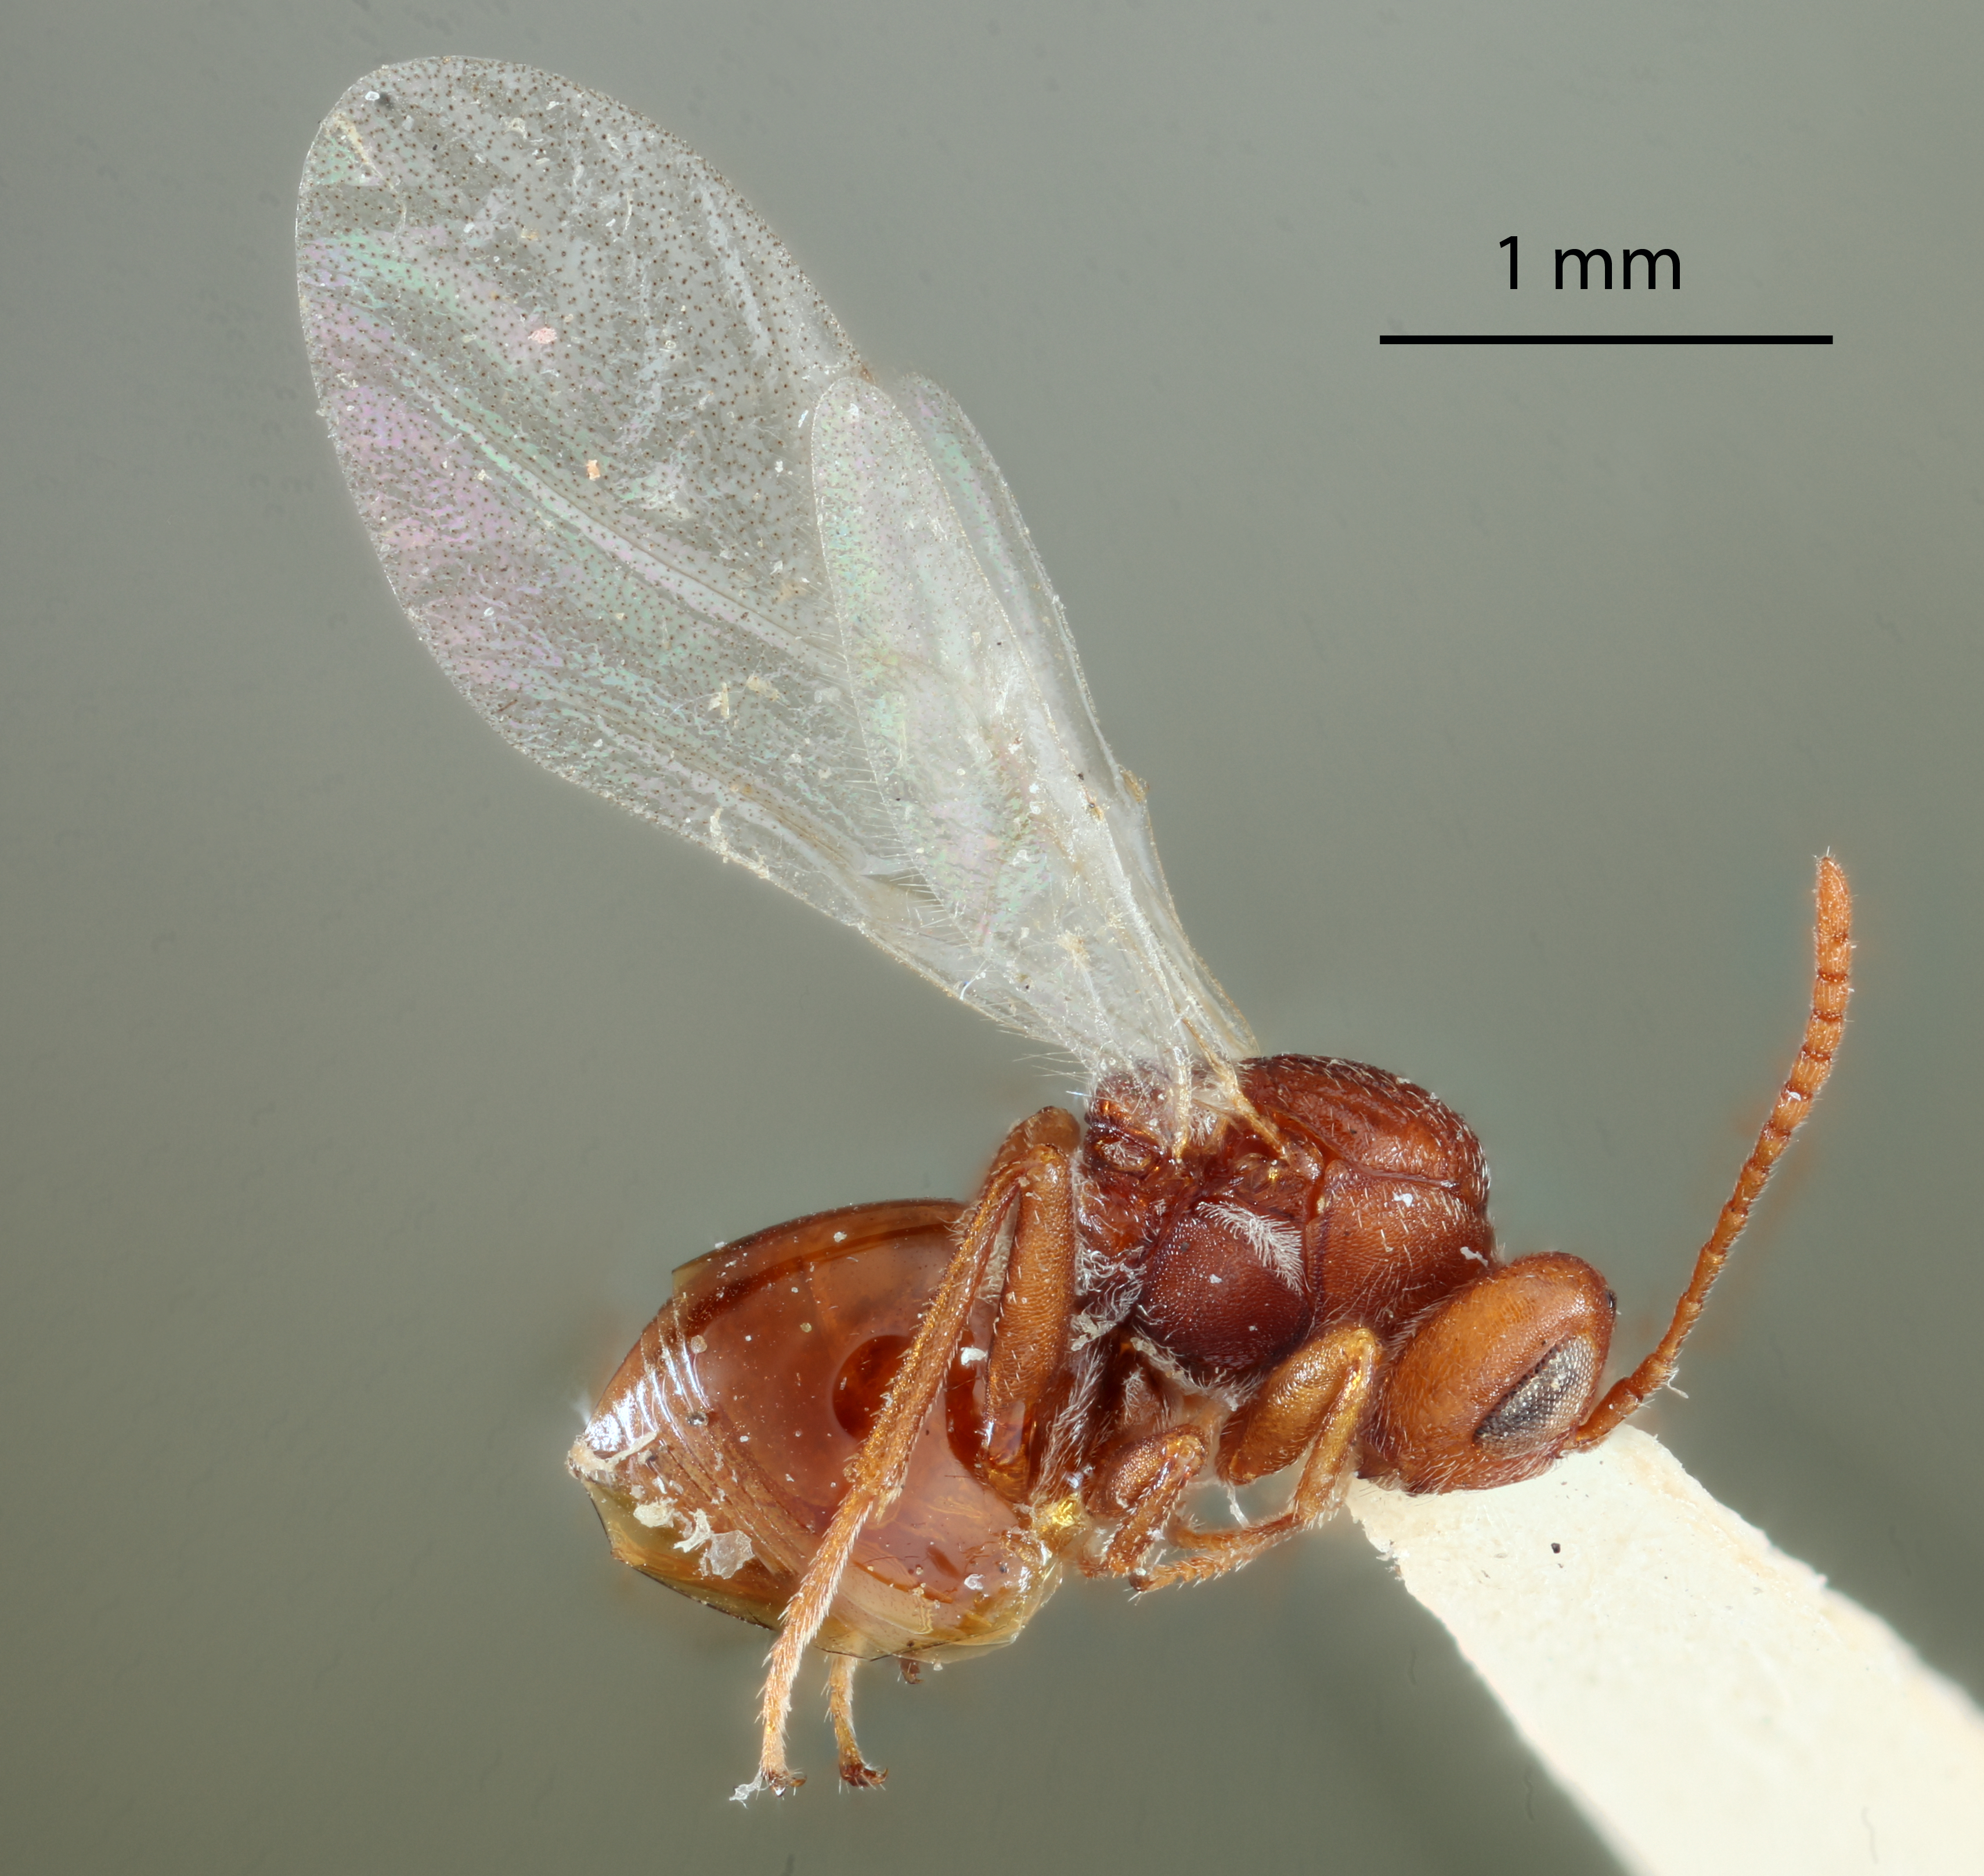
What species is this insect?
Eumayria herberti
